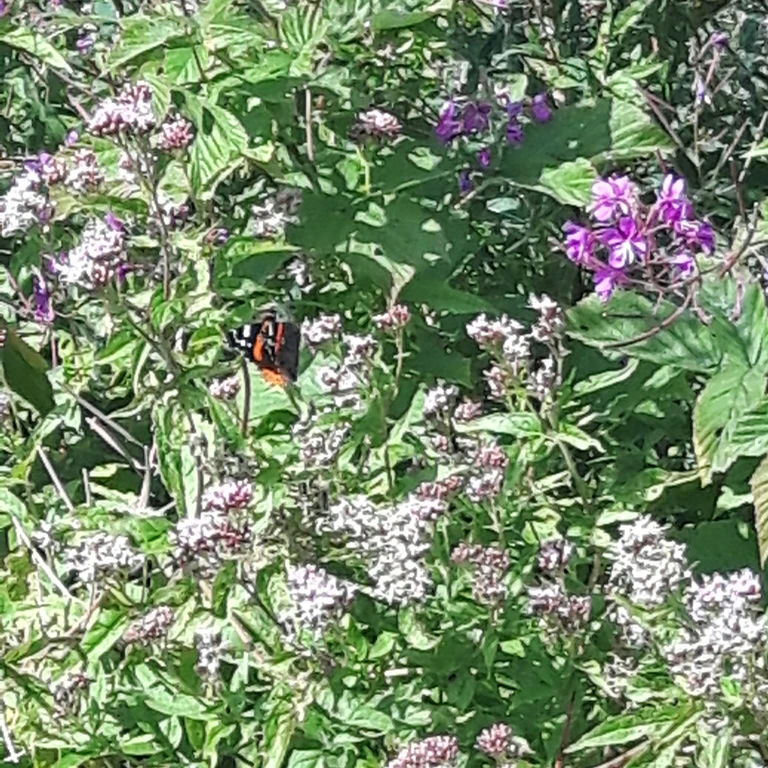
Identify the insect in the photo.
Vanessa atalanta
